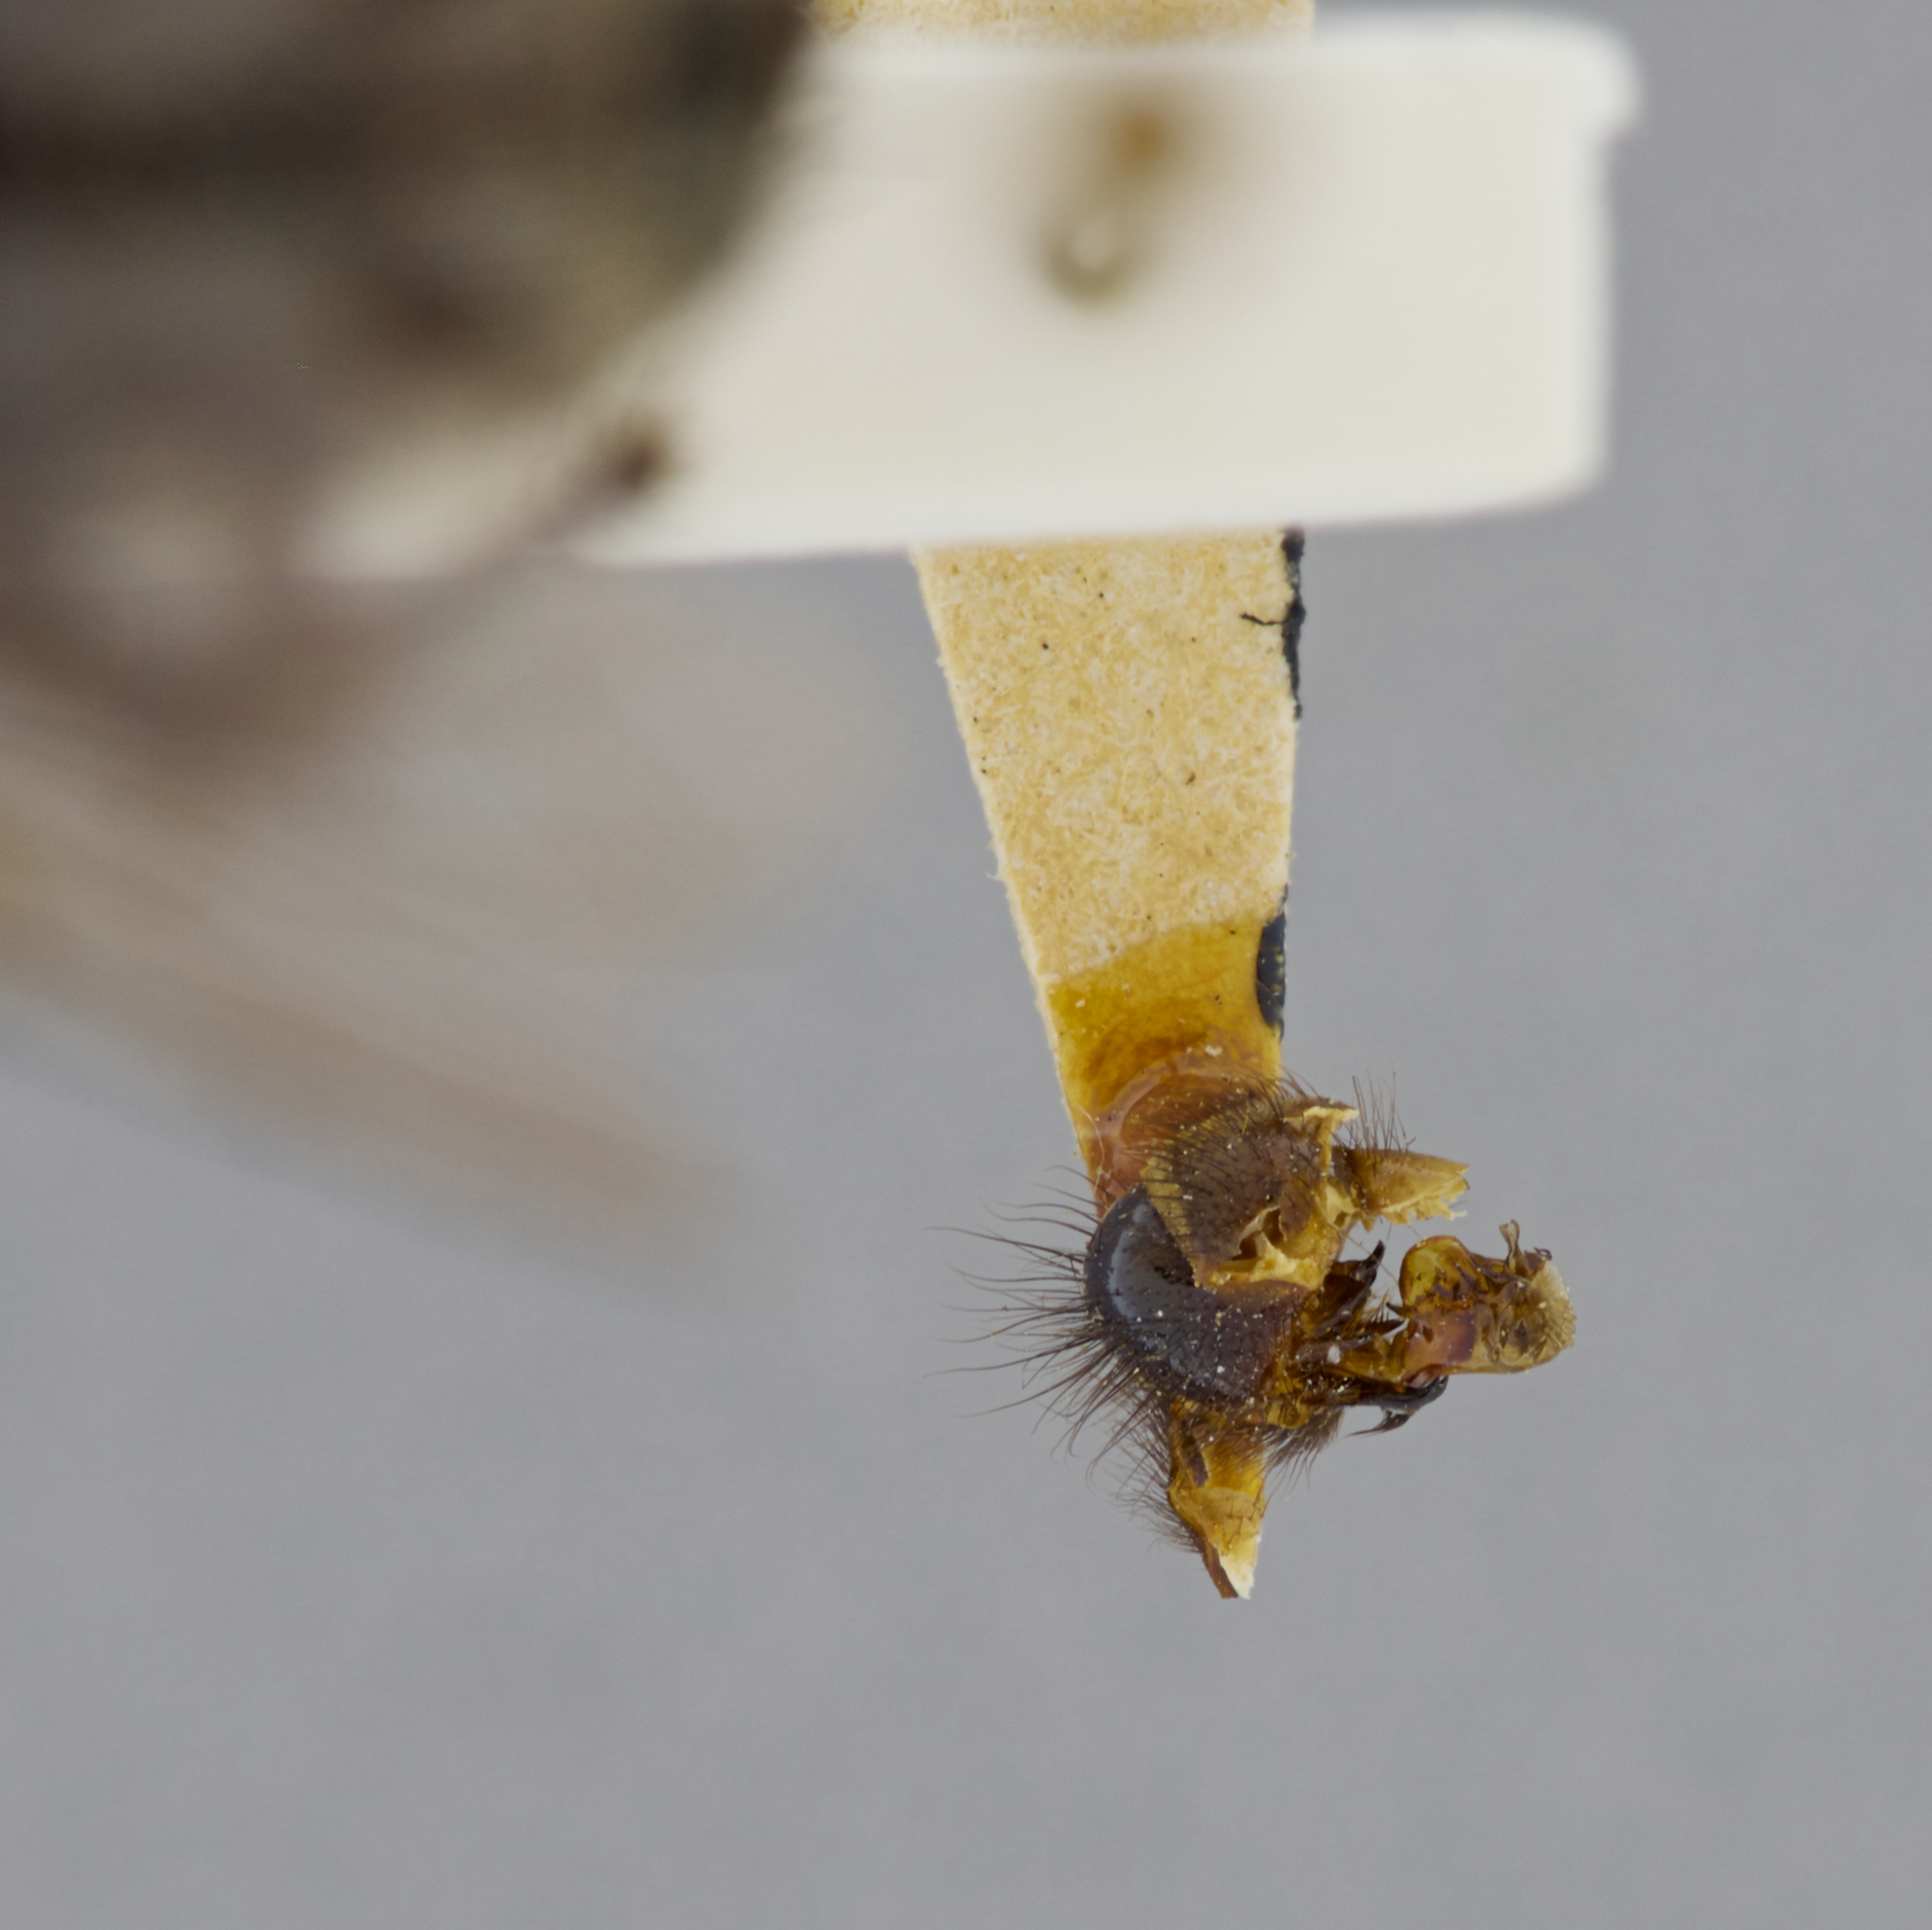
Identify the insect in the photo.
Sarcophaga orientalis (also Seniorwhitea orientalis)
